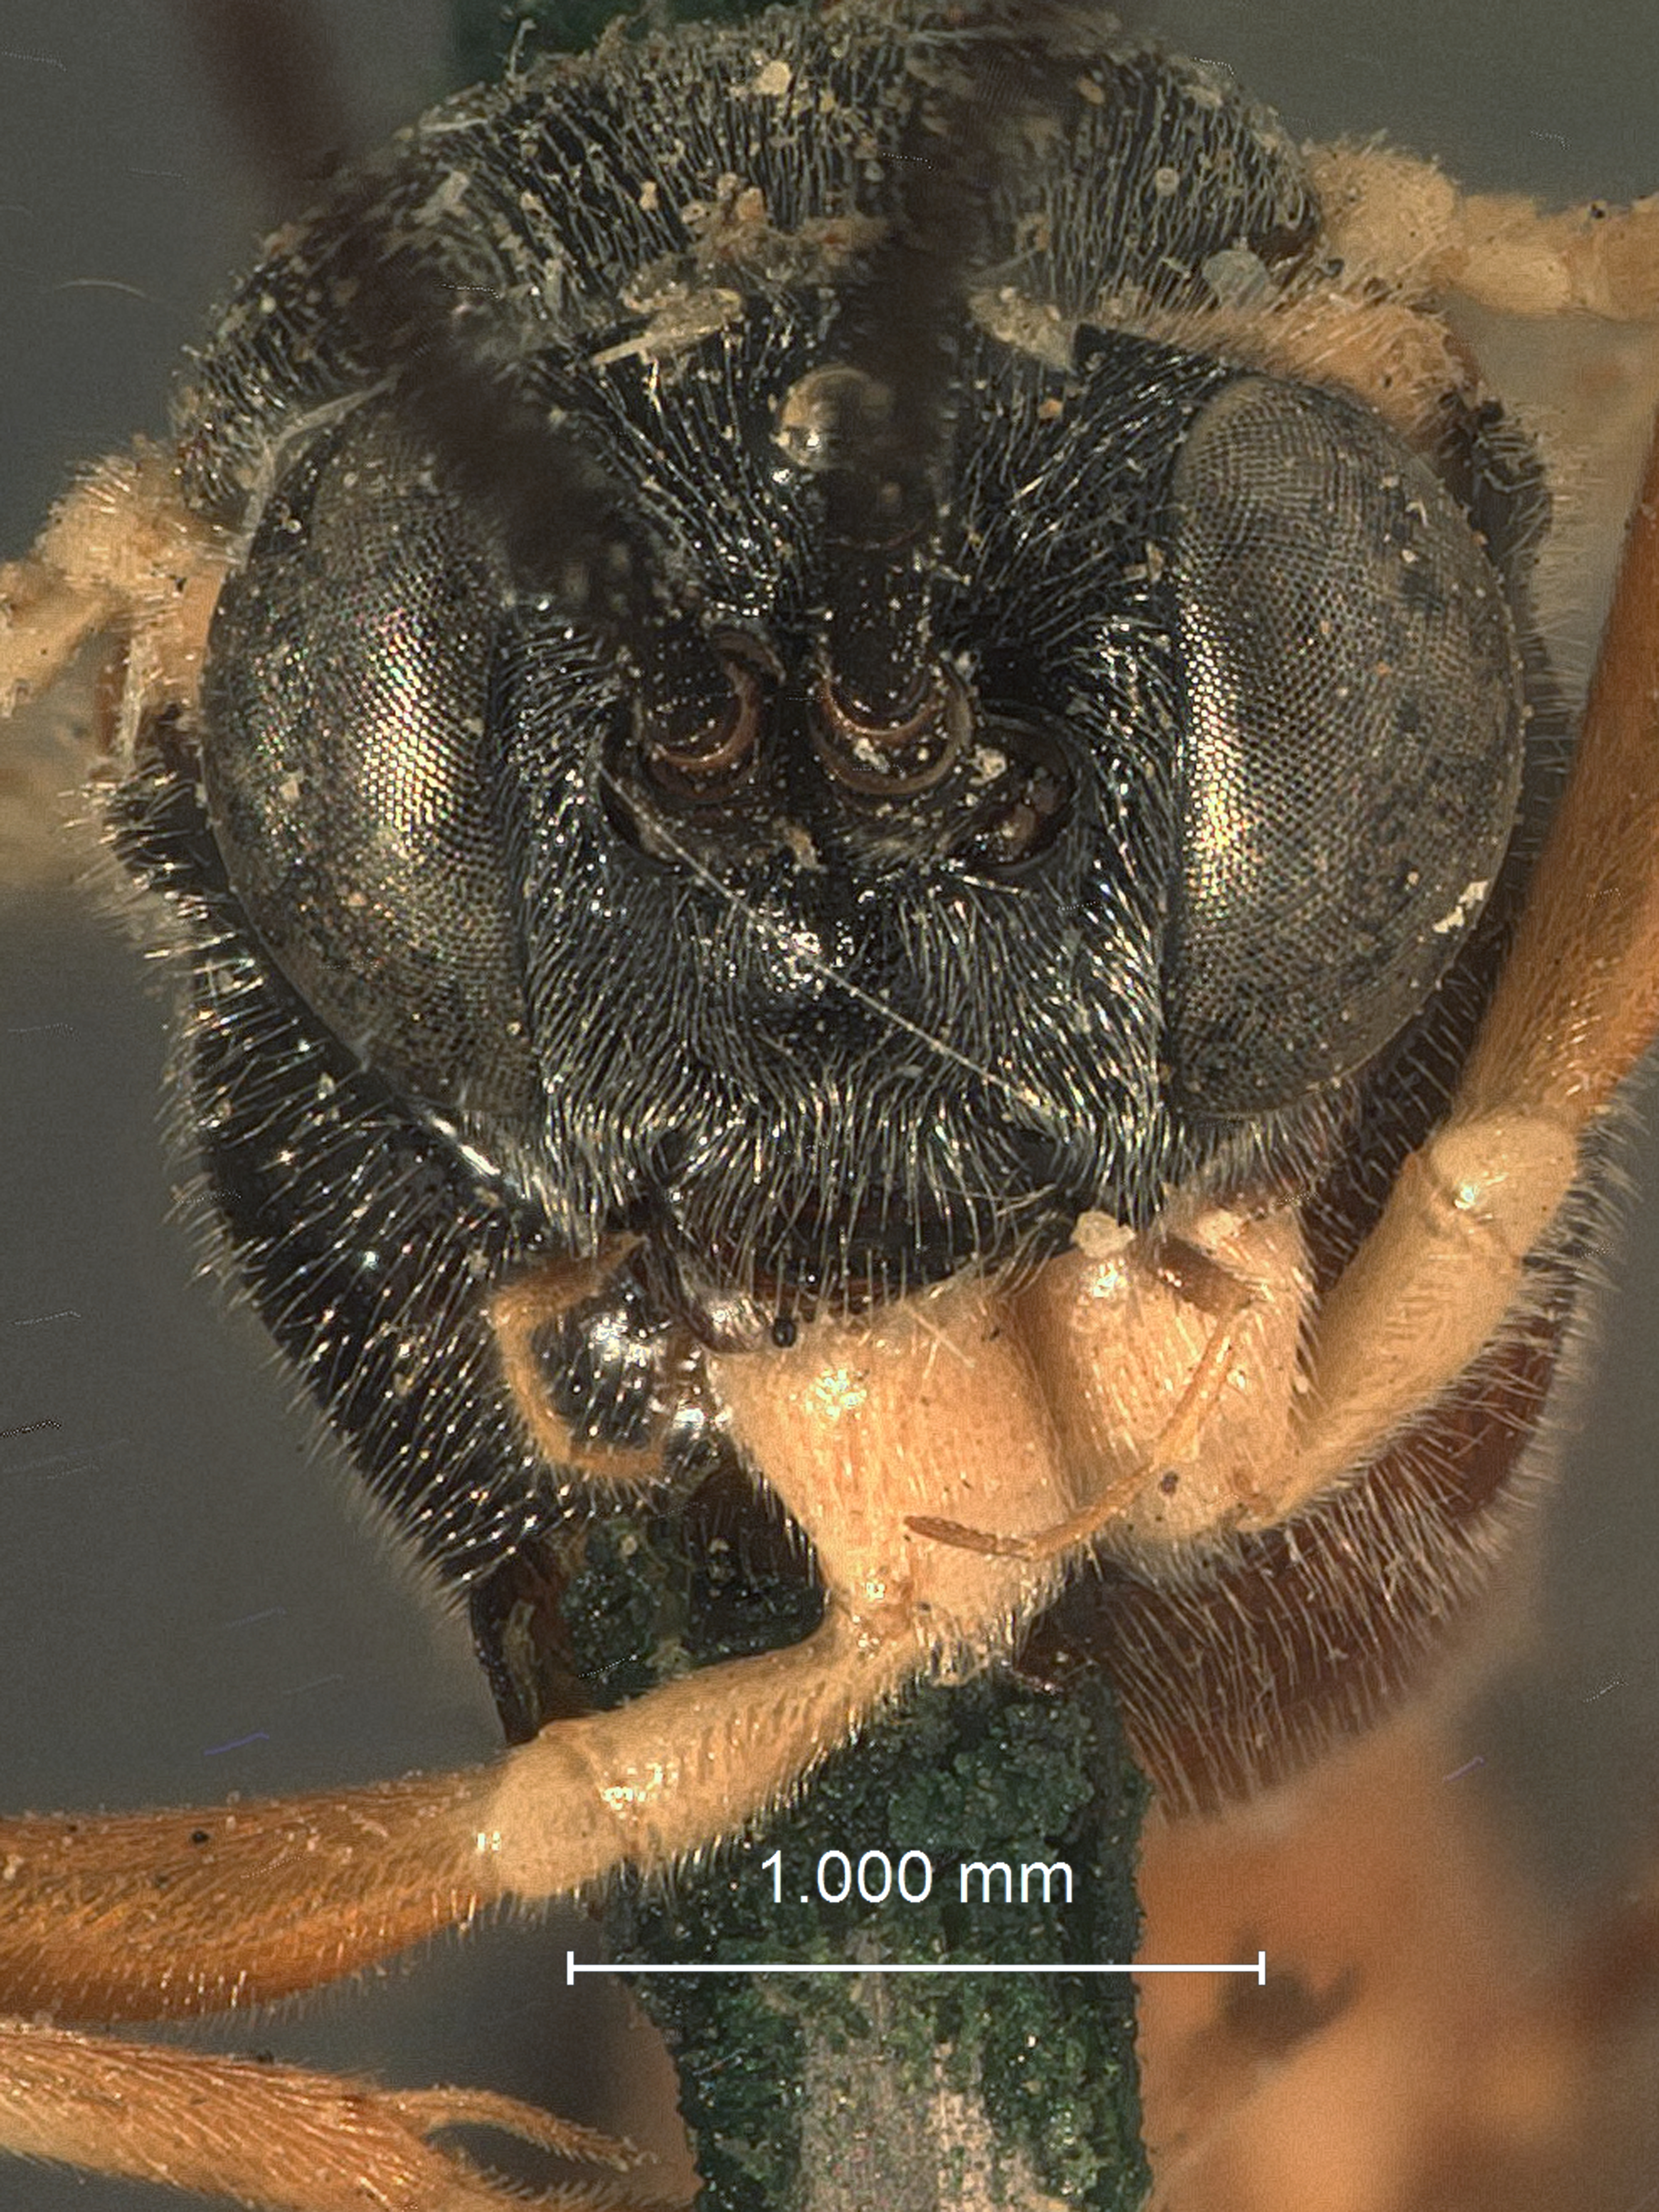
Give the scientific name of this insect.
Glypta caulicola
